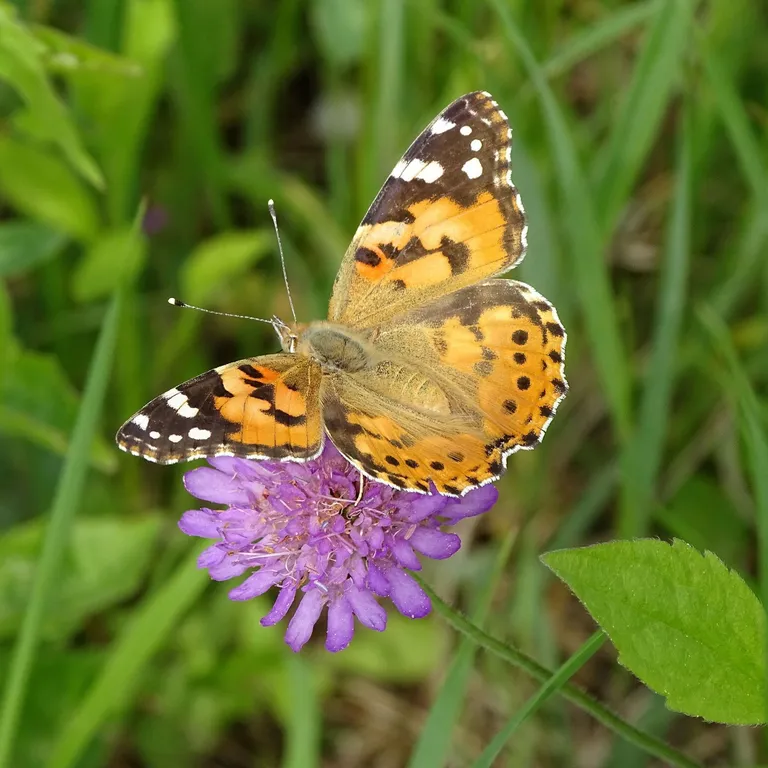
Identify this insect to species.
Vanessa cardui
